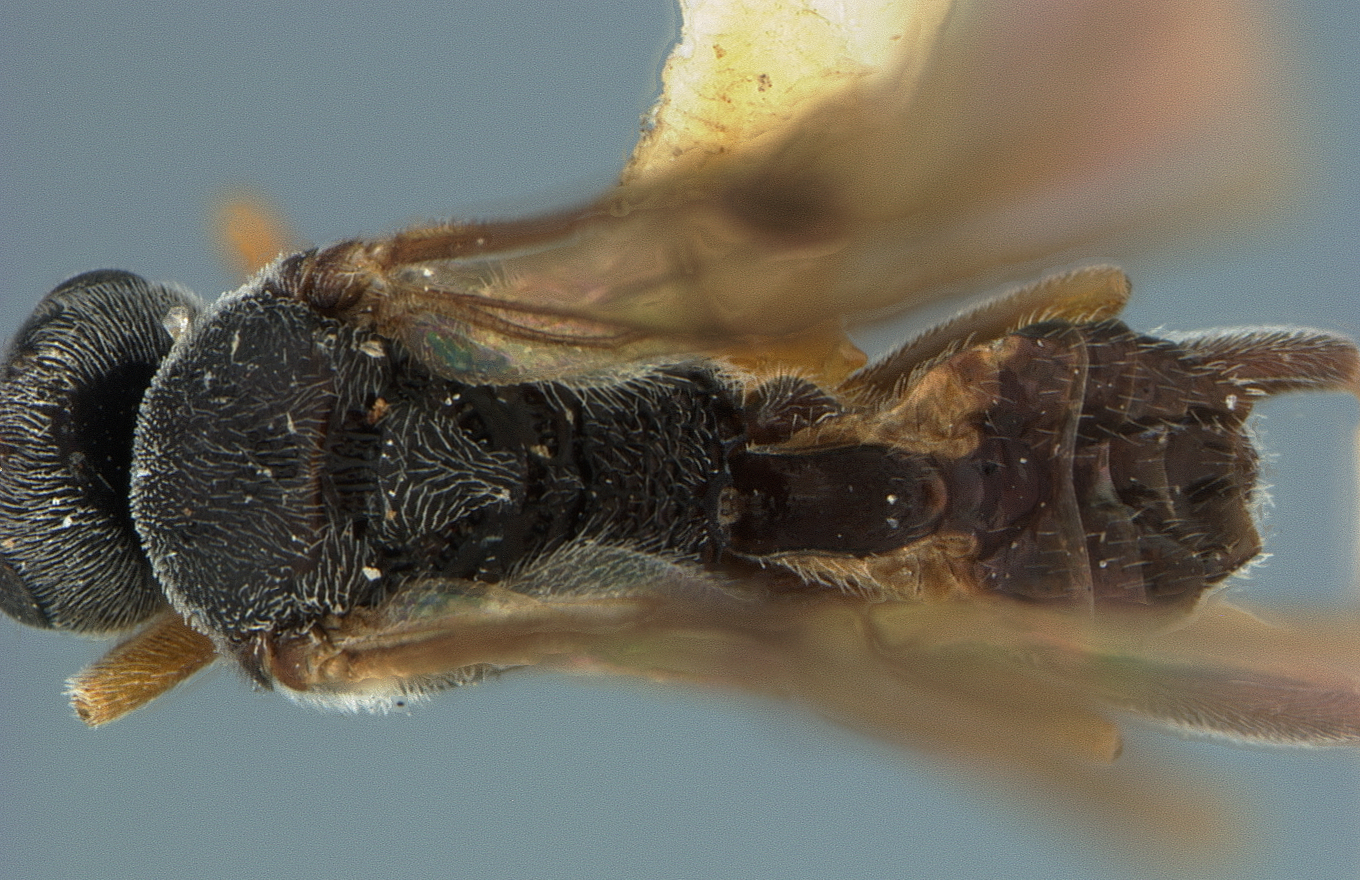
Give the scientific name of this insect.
Microplitis manillae
